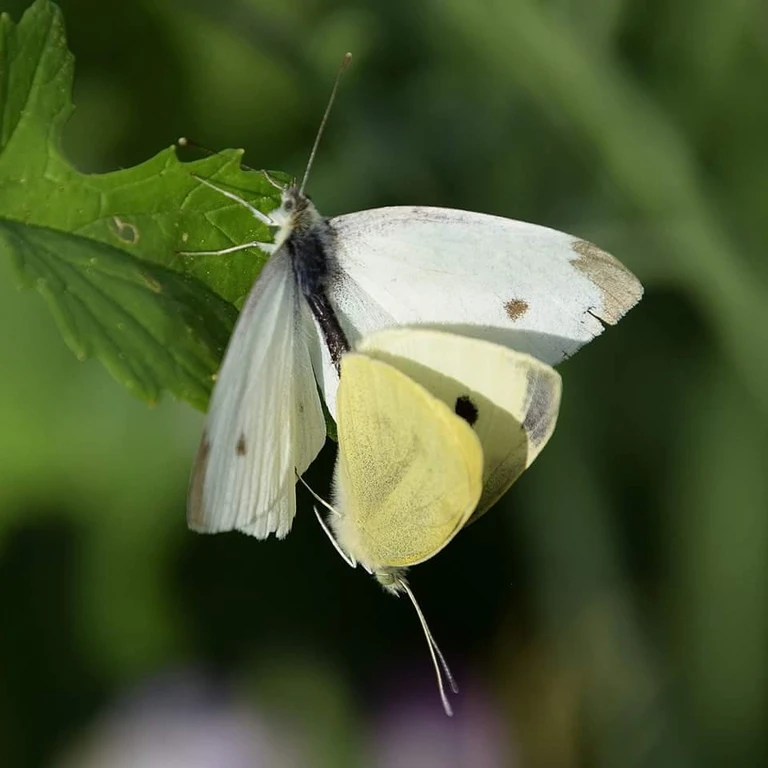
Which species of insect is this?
Pieris rapae
